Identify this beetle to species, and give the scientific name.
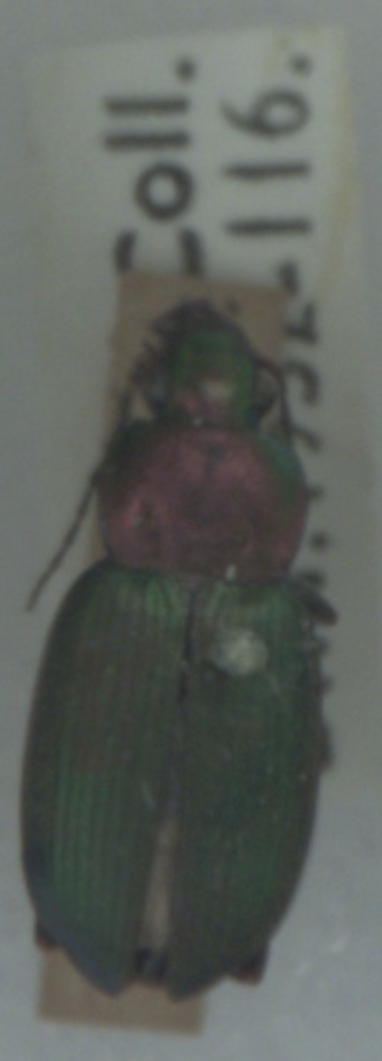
Chlaenius nigricornis
